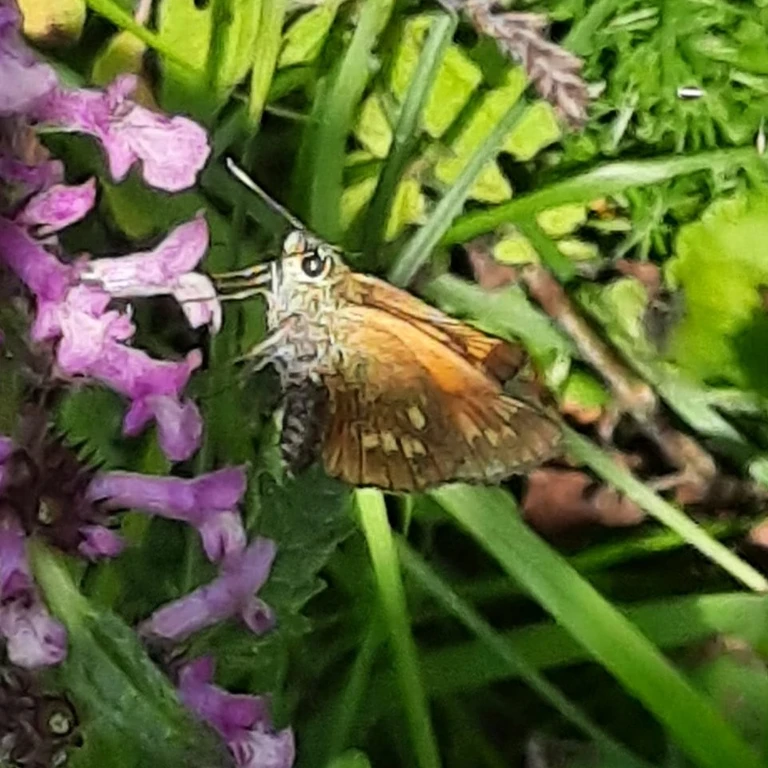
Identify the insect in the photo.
Ochlodes sylvanus (also Ochlodes venata)
